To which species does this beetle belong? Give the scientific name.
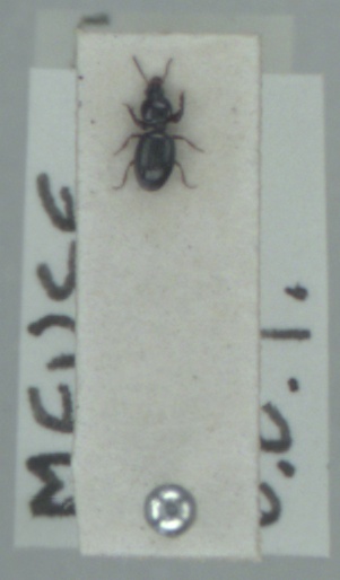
Dyschirius globosus
